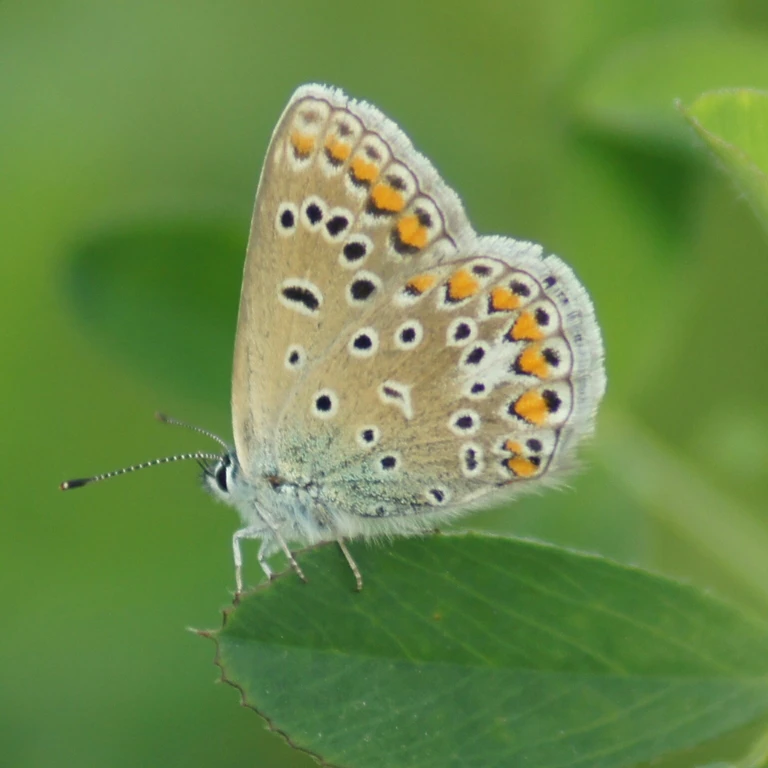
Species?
Polyommatus icarus
